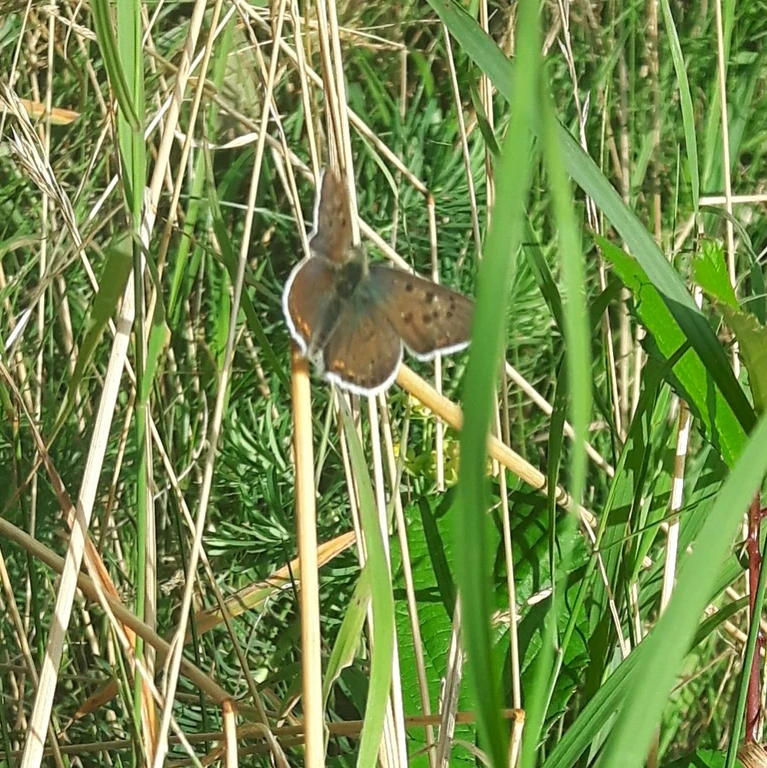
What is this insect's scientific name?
Lycaena tityrus (also Loweia tityrus)
